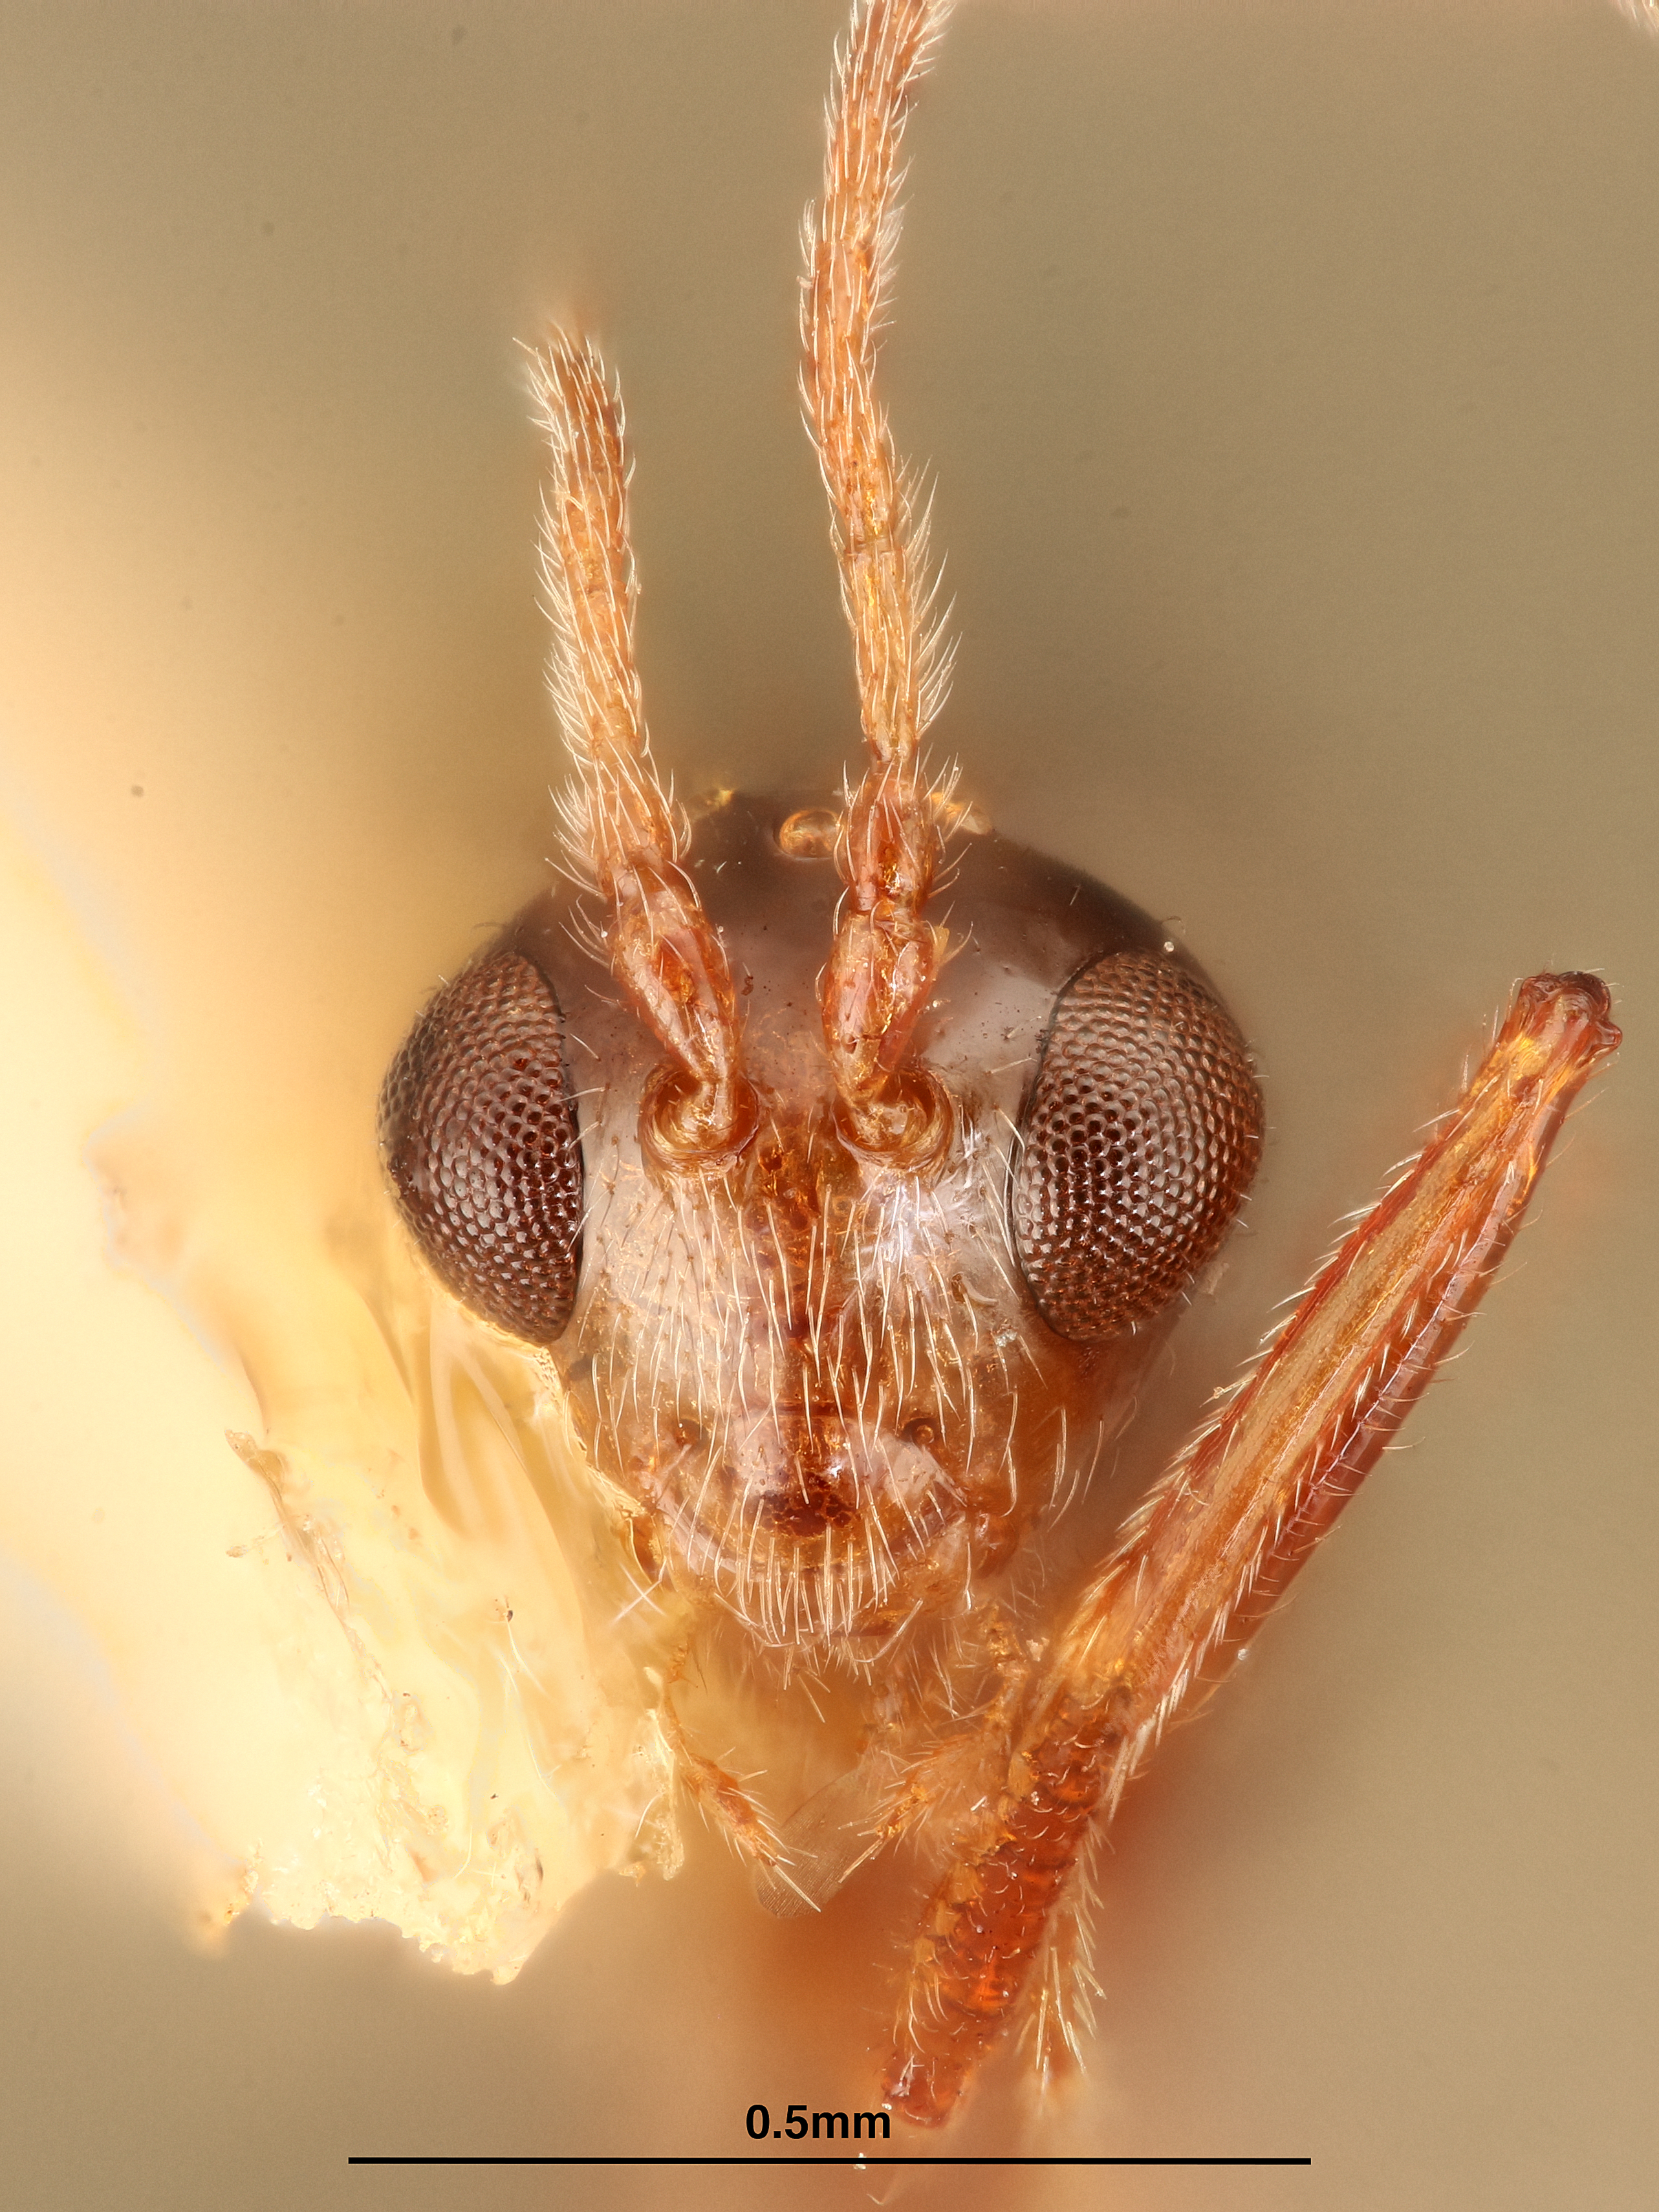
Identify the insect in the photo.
Alloxysta coniferensis
